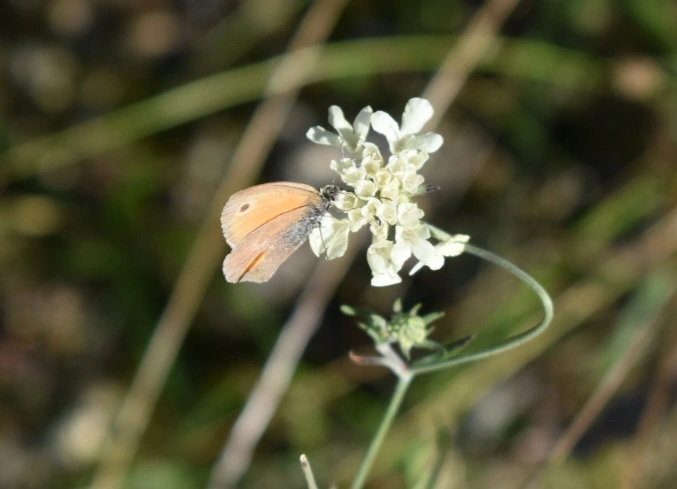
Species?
Coenonympha pamphilus
